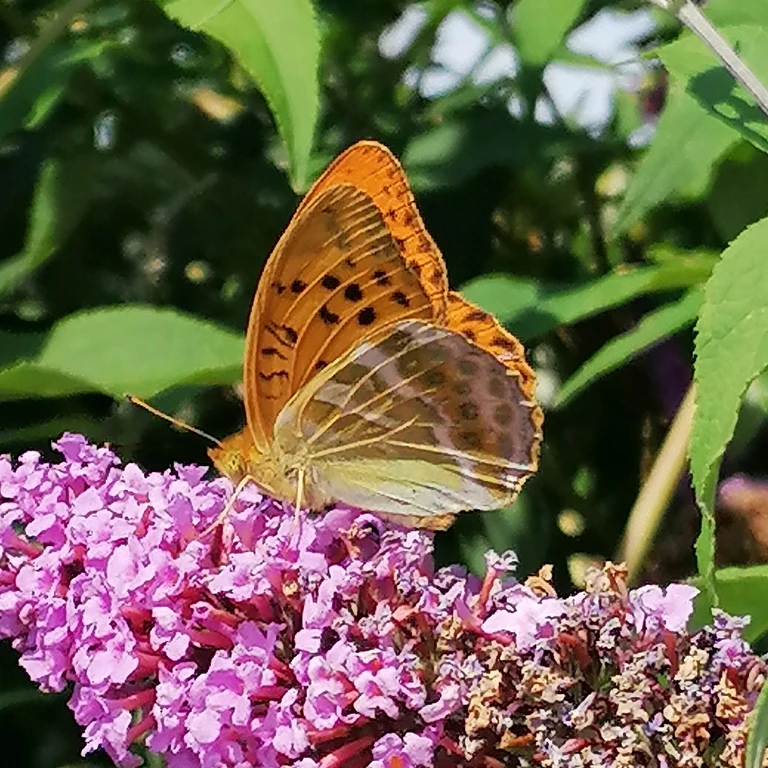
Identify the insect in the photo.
Argynnis paphia
